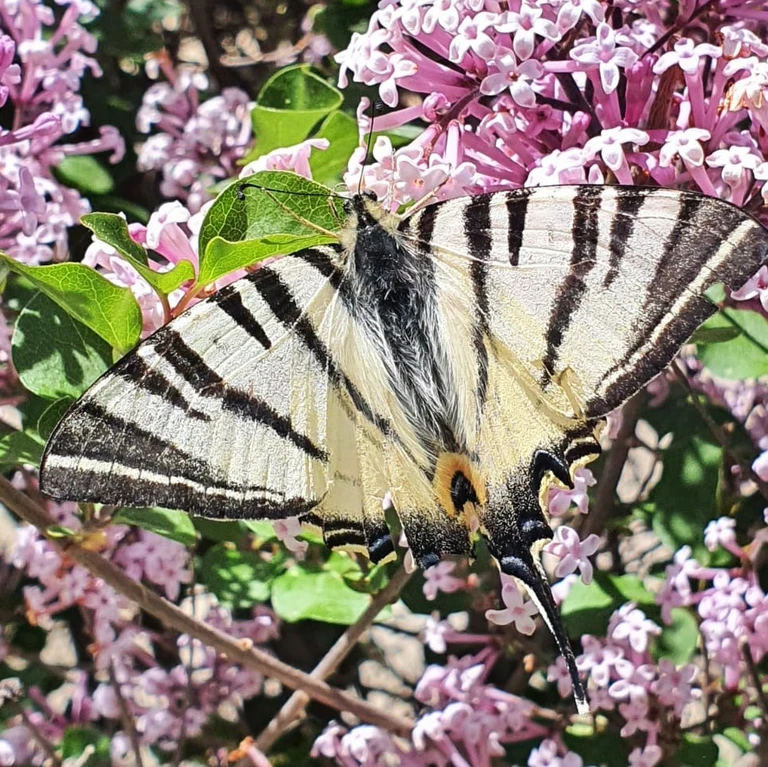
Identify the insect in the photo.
Iphiclides podalirius
